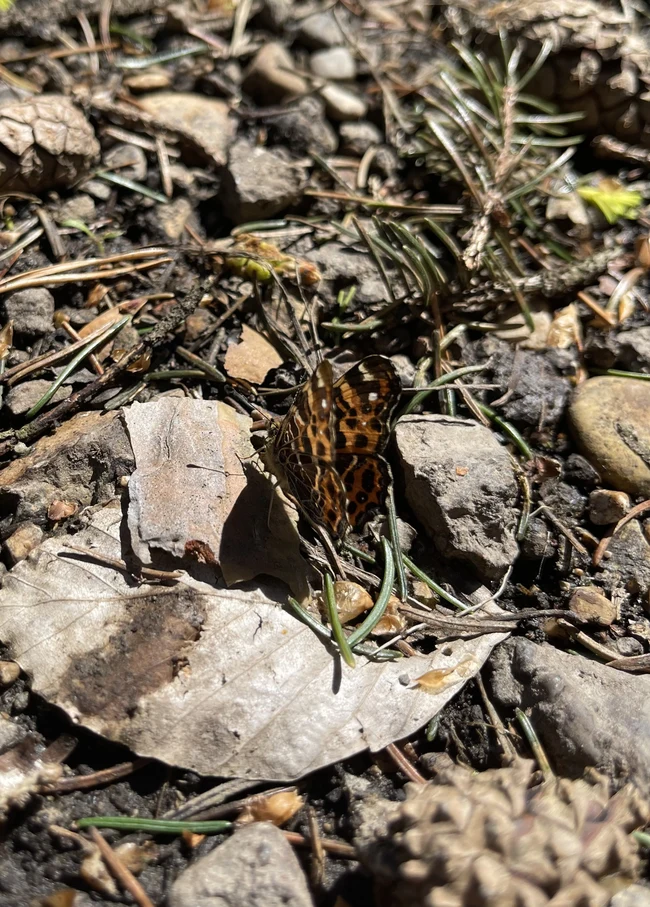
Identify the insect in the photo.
Araschnia levana
